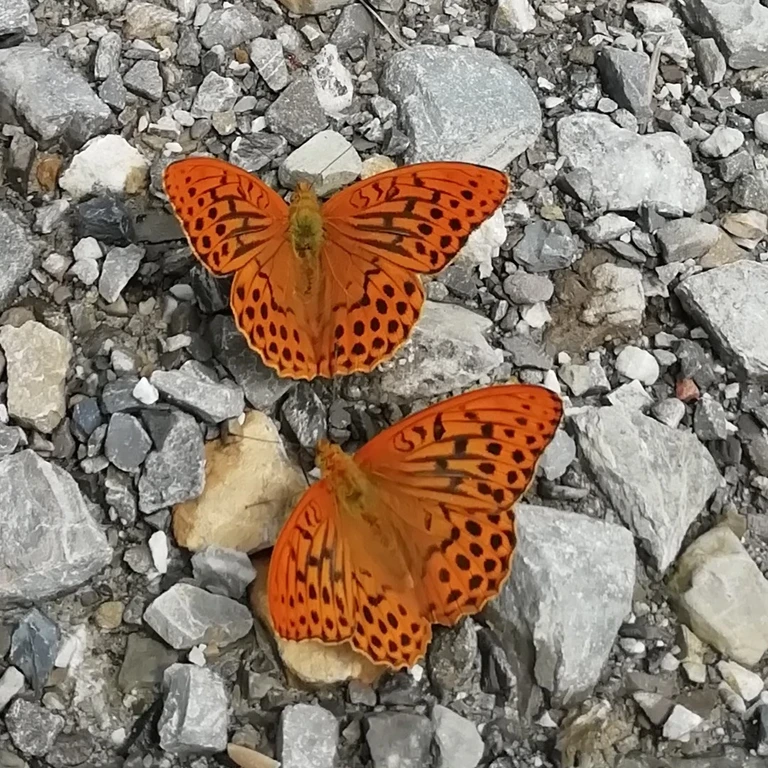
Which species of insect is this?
Argynnis paphia
